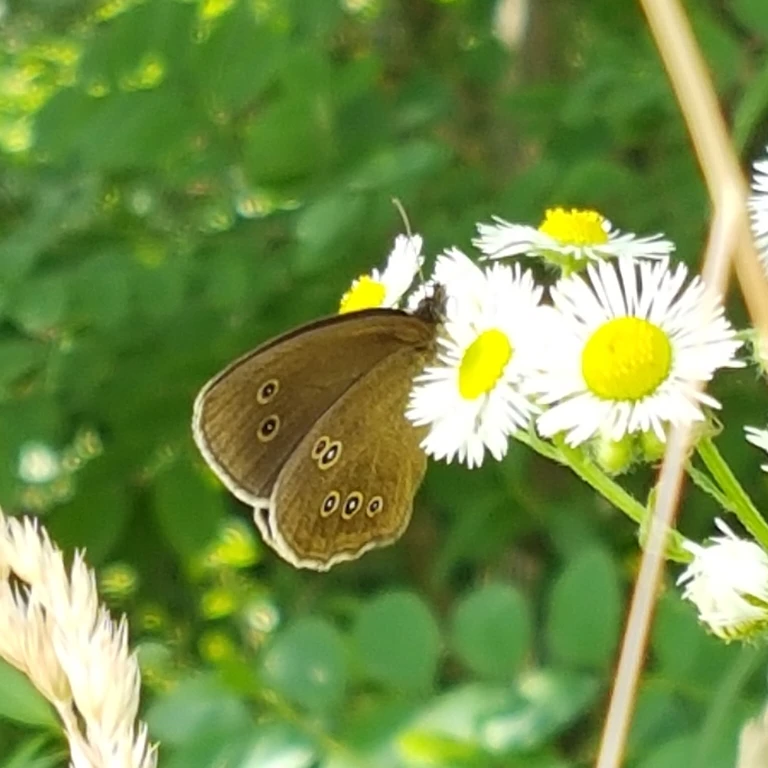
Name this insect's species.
Aphantopus hyperantus
